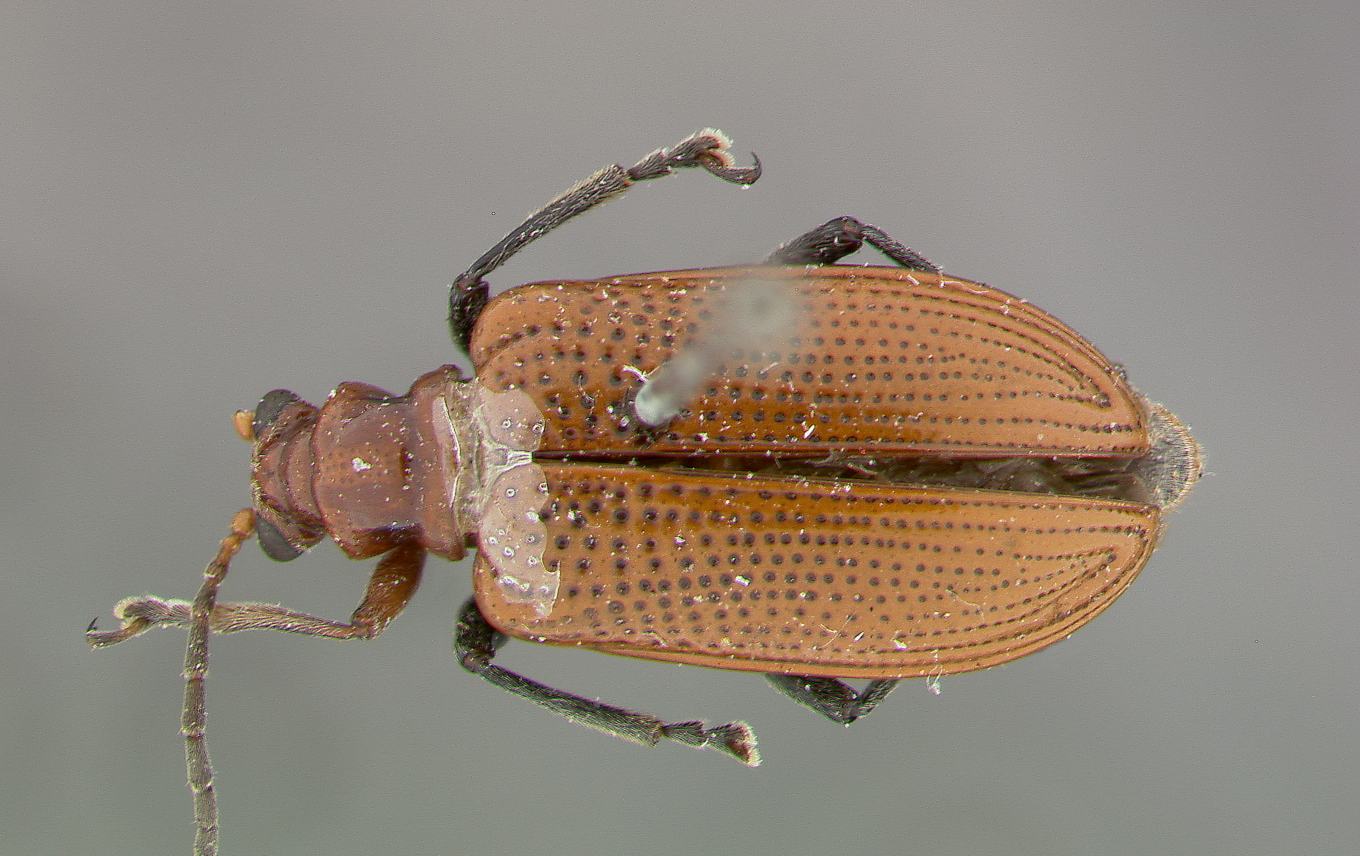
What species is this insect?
Lema szechuana
